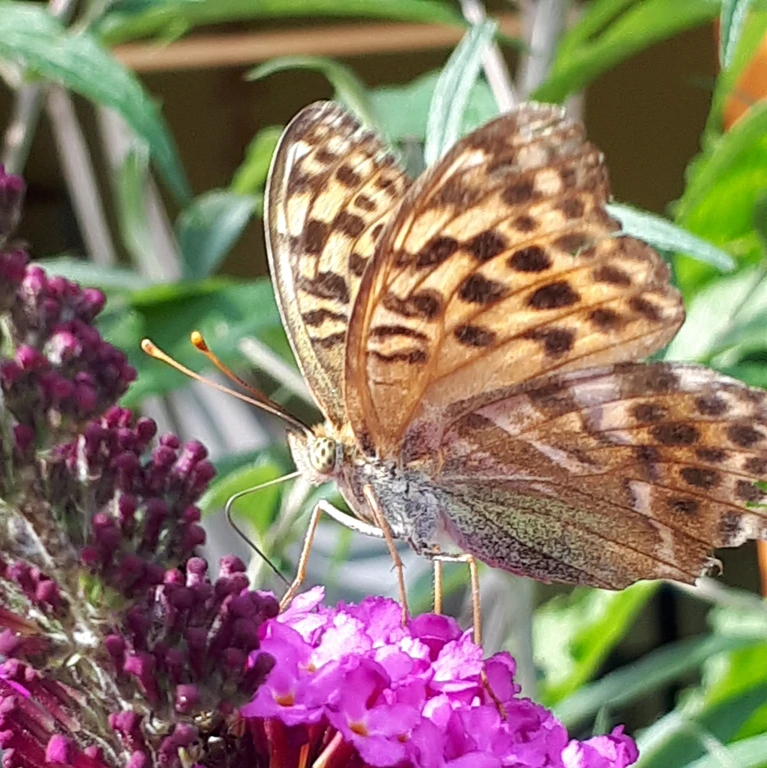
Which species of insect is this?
Argynnis paphia
